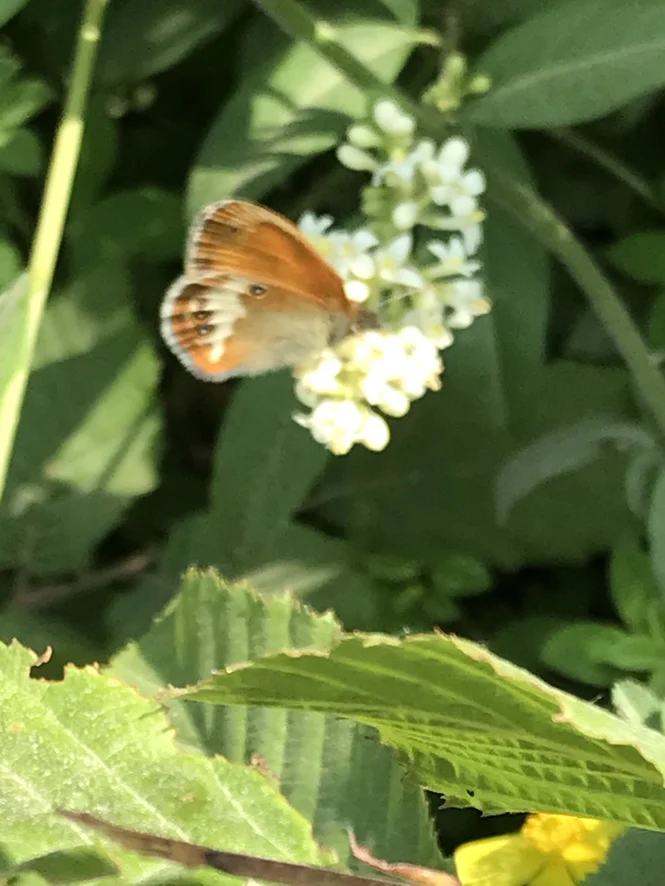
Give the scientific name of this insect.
Coenonympha arcania
